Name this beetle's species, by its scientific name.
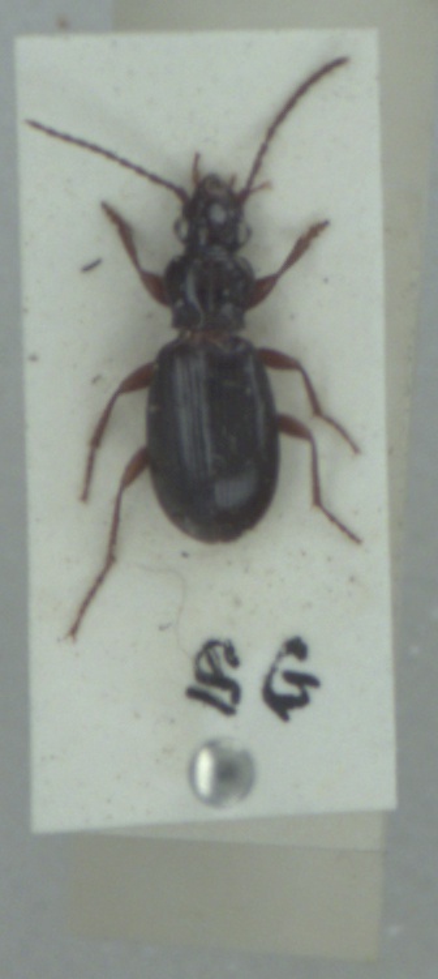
Patrobus assimilis
